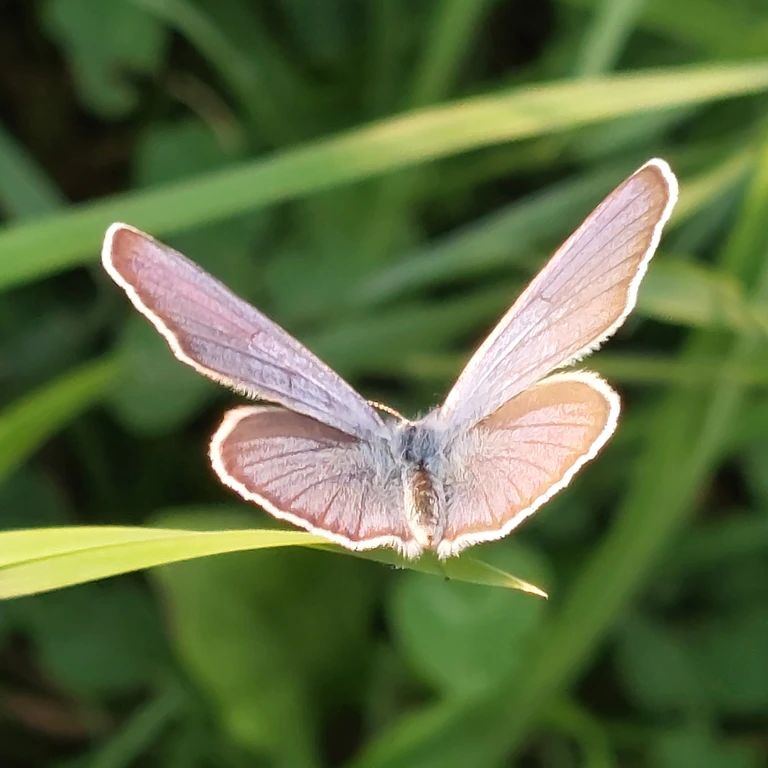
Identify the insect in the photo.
Cyaniris semiargus
